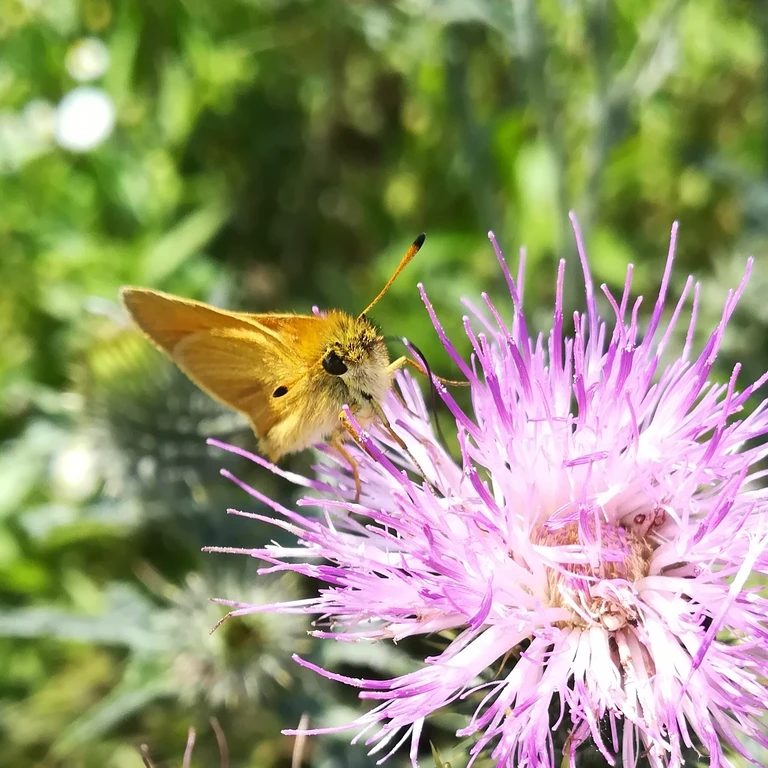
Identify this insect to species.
Thymelicus lineola
